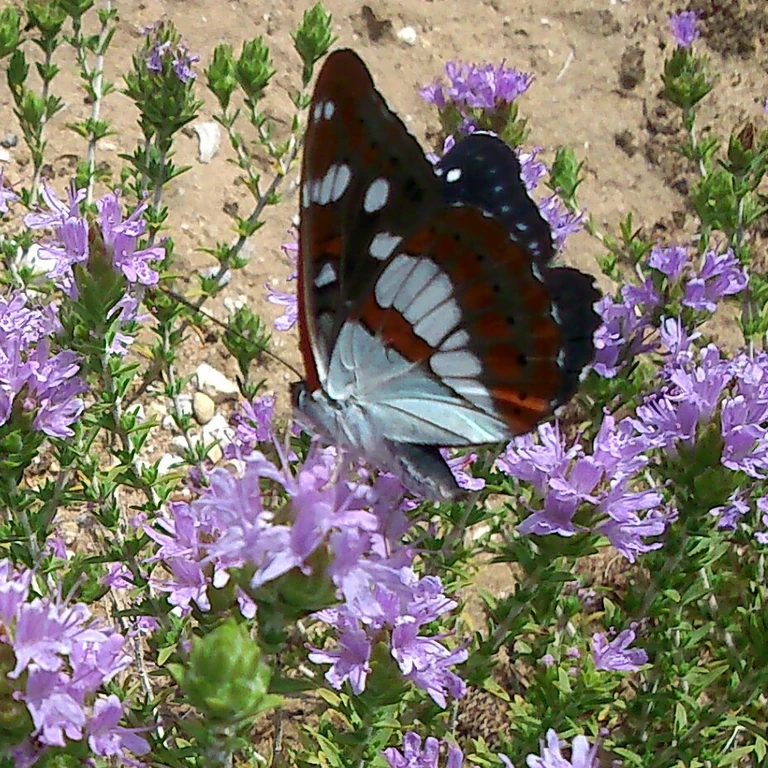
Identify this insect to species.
Limenitis reducta
